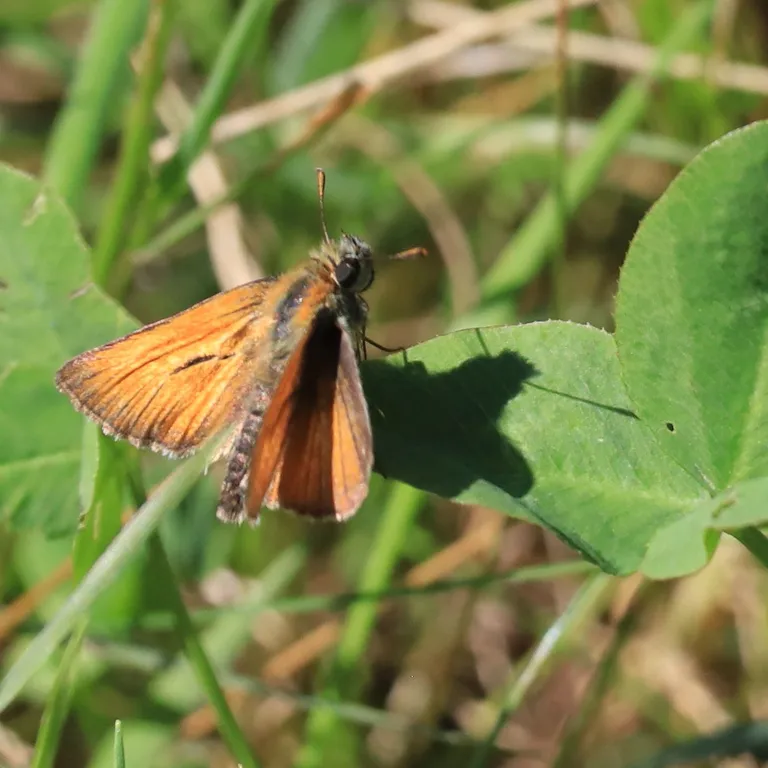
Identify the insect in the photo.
Thymelicus sylvestris
